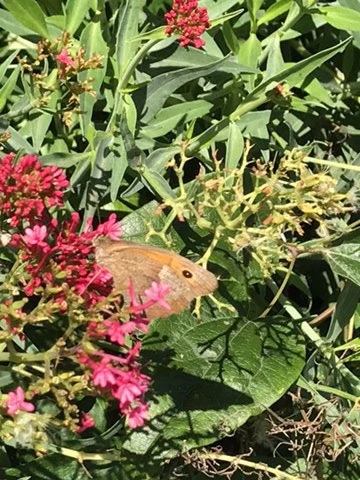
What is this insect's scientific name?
Maniola jurtina
